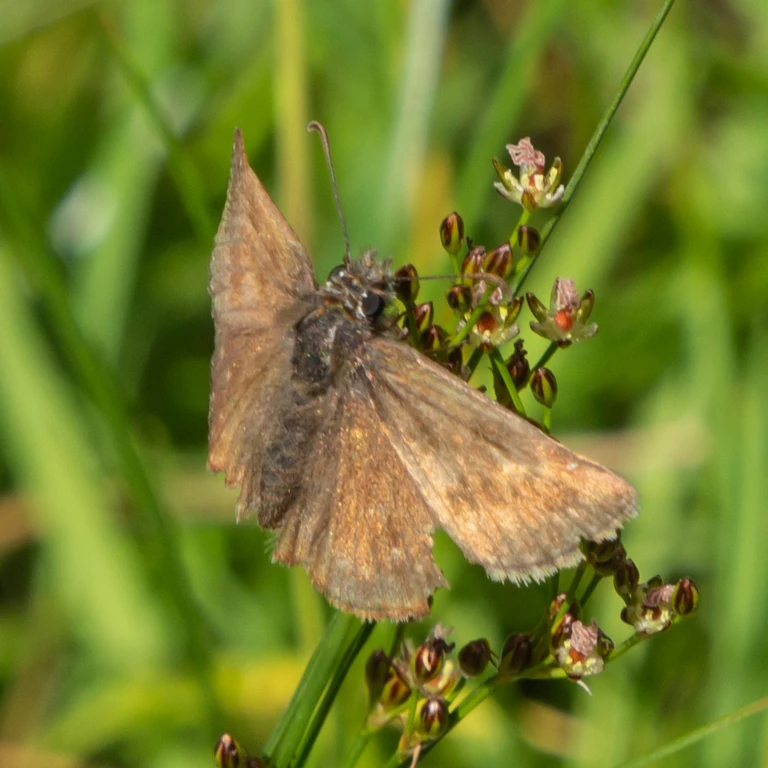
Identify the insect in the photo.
Erynnis tages
